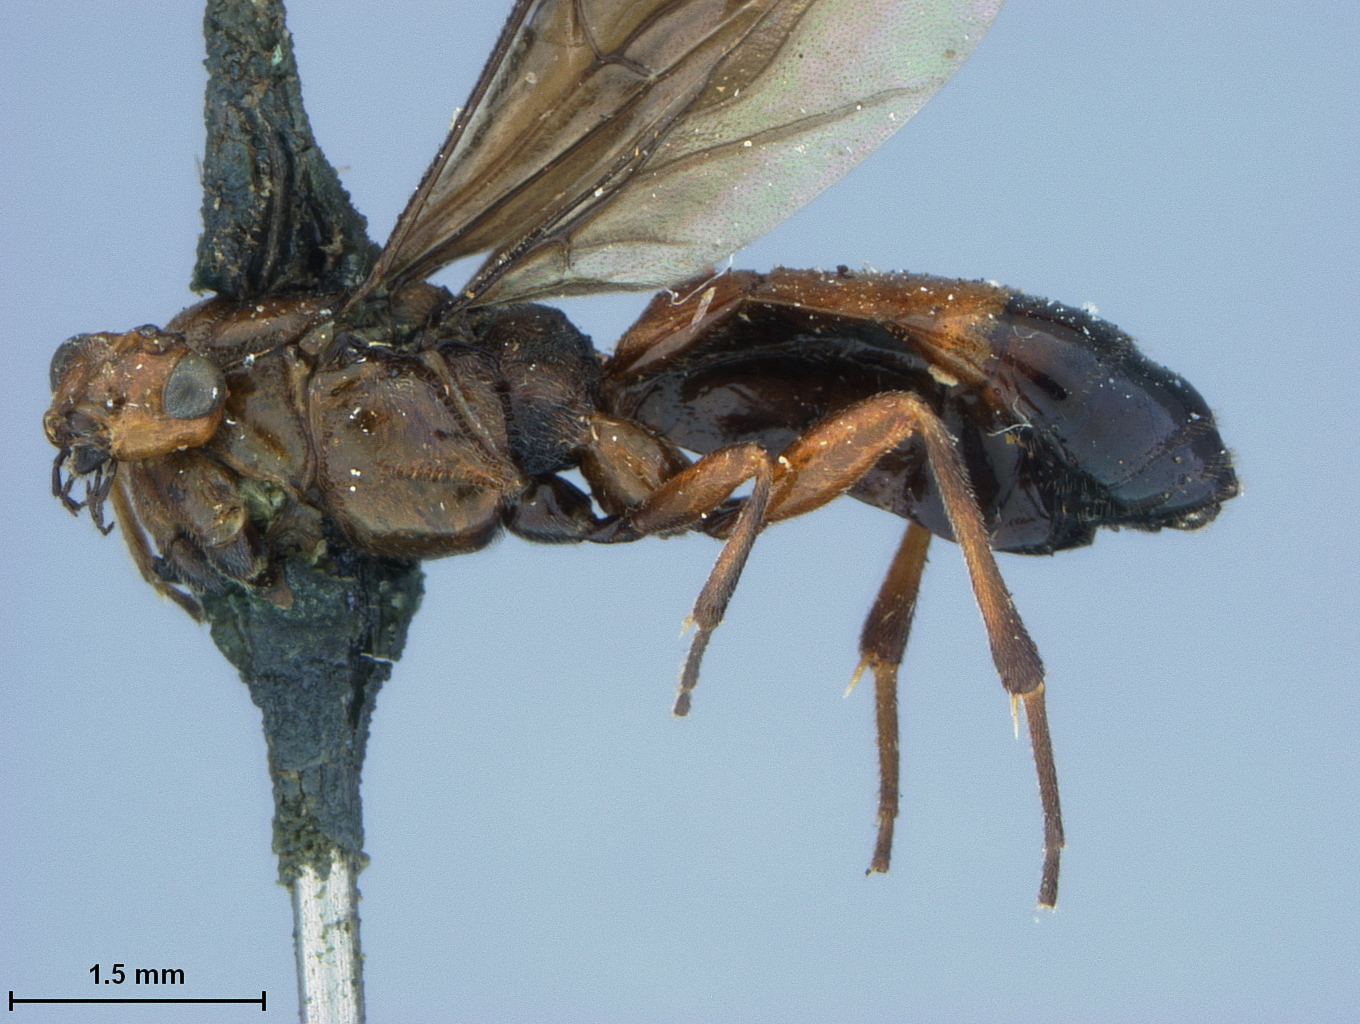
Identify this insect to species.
Orgilus terminalis
